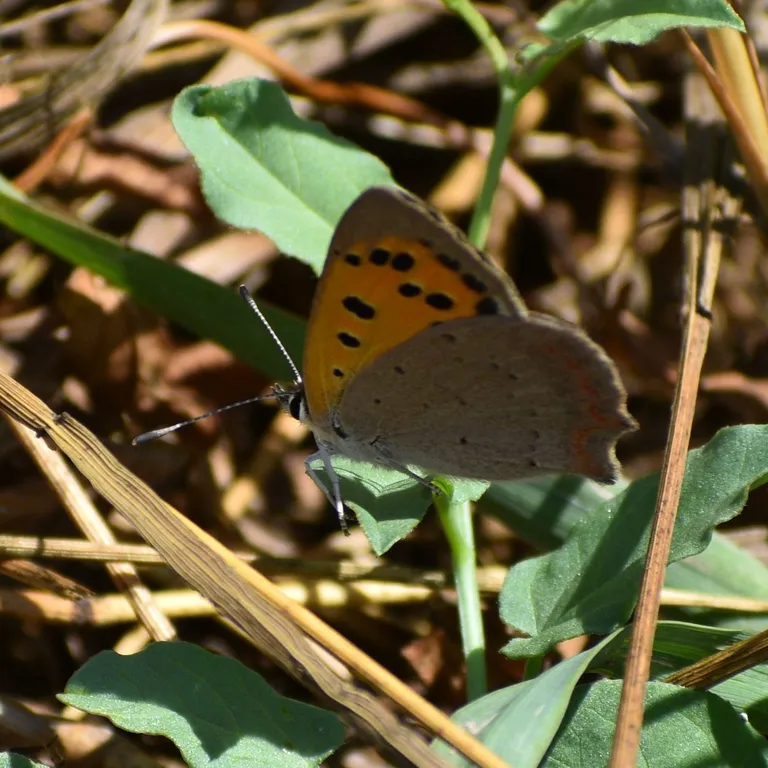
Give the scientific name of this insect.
Lycaena phlaeas
